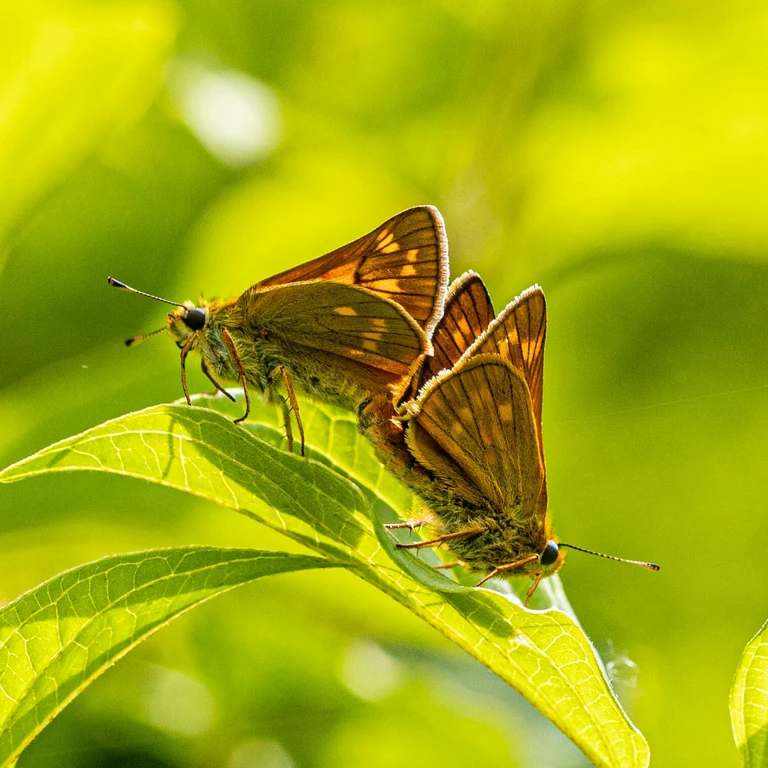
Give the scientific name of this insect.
Ochlodes sylvanus (also Ochlodes venata)
